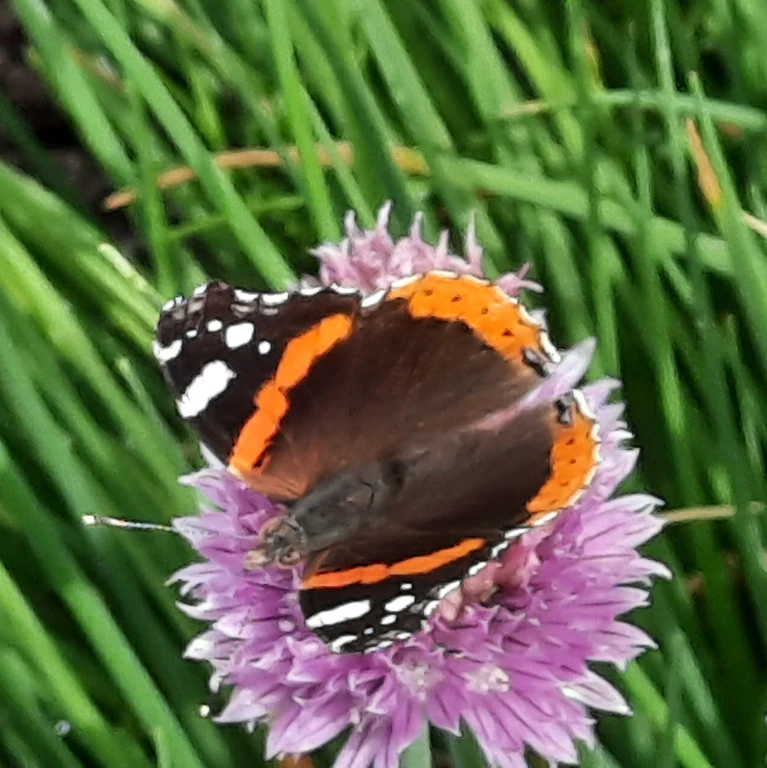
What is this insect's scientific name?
Vanessa atalanta
